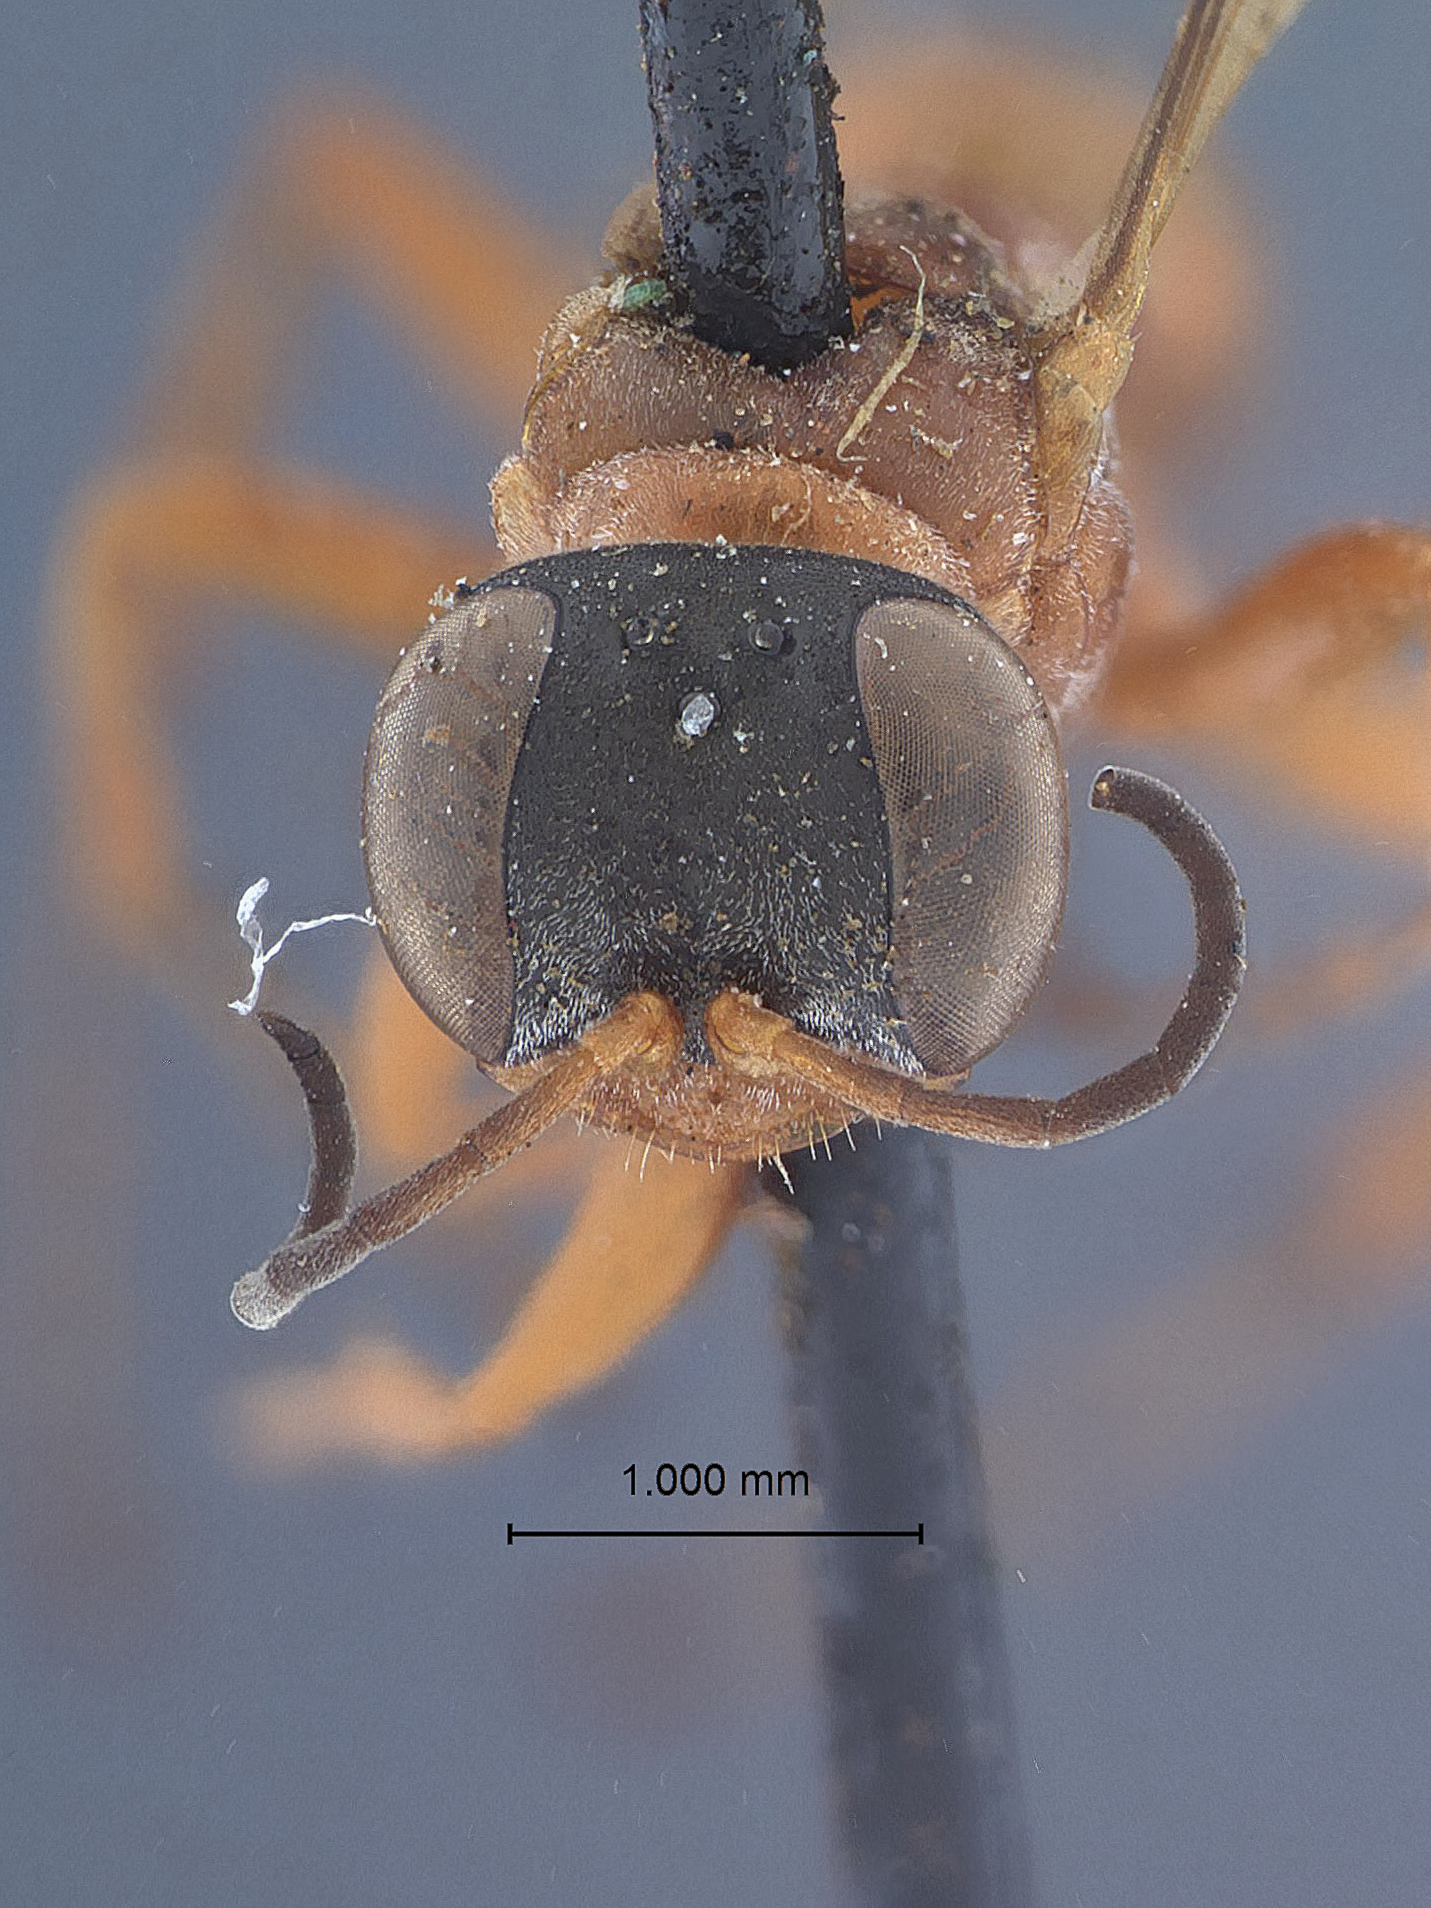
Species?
Miscophinus nigriceps
